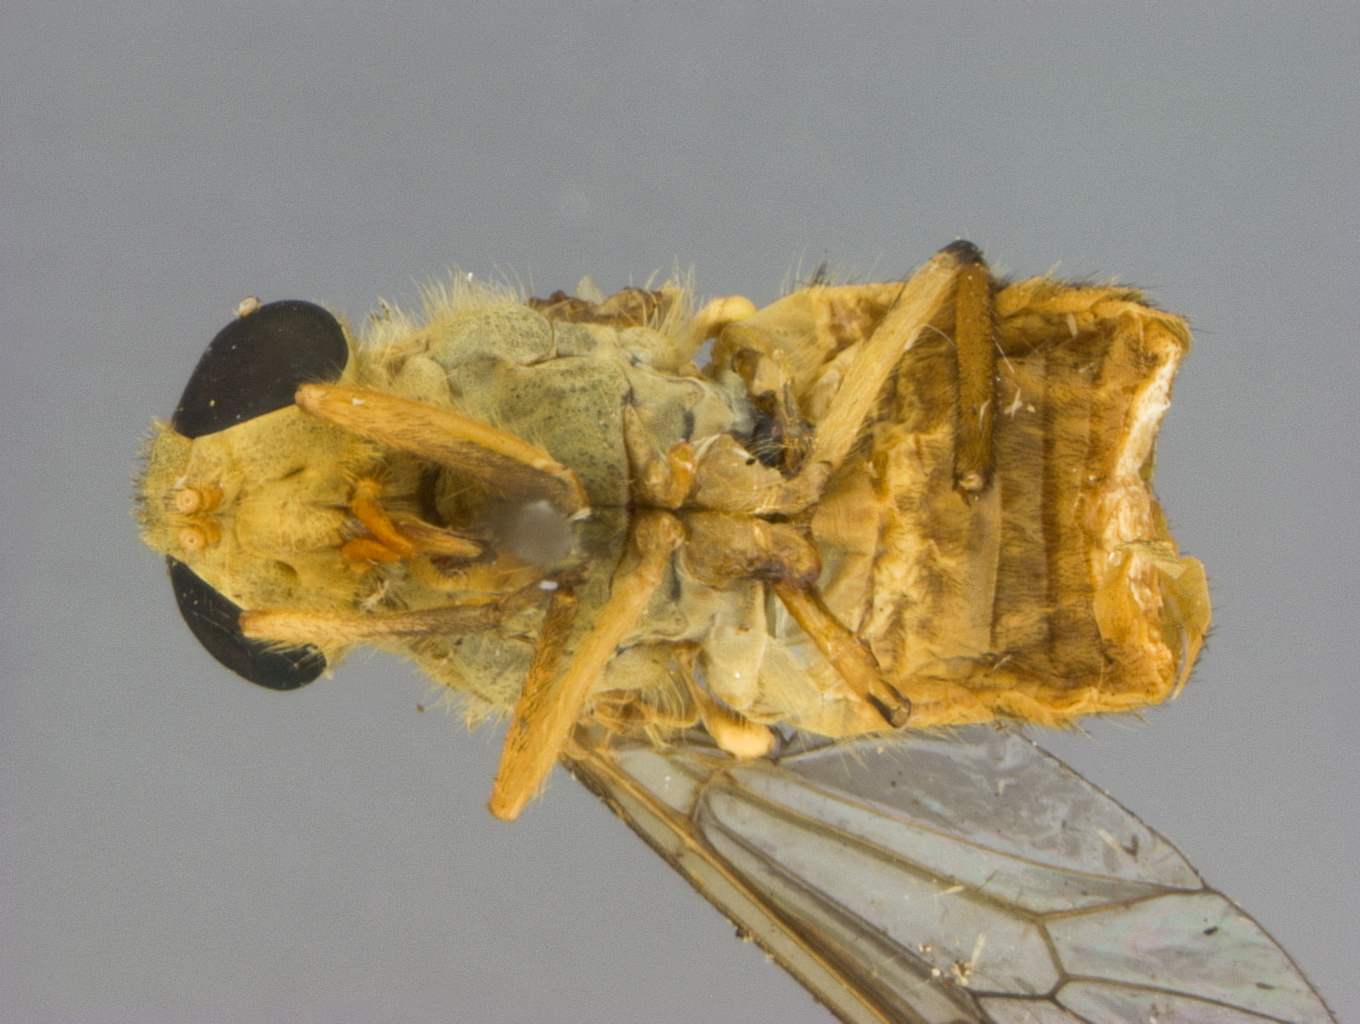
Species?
Silvius suifui
